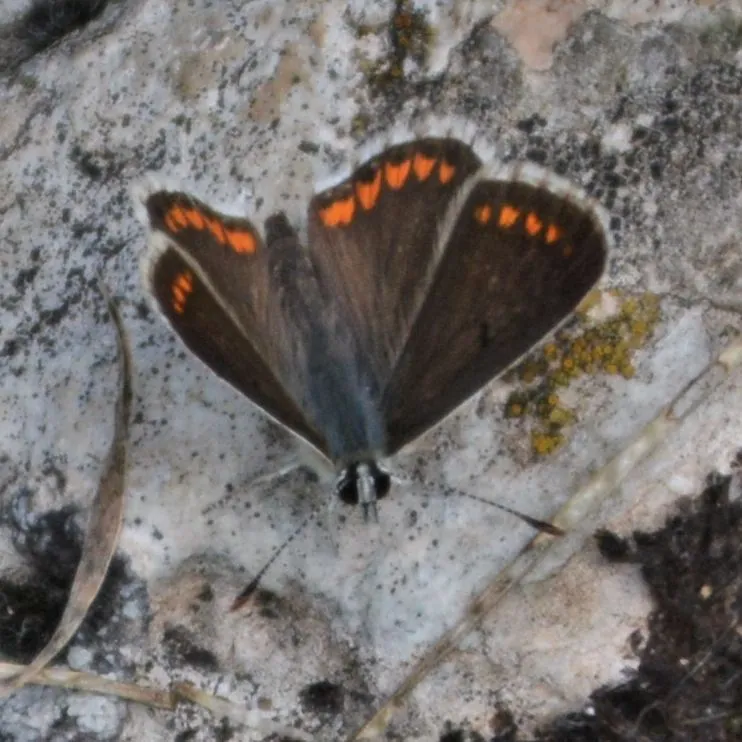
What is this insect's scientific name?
Aricia agestis/artaxerxes
